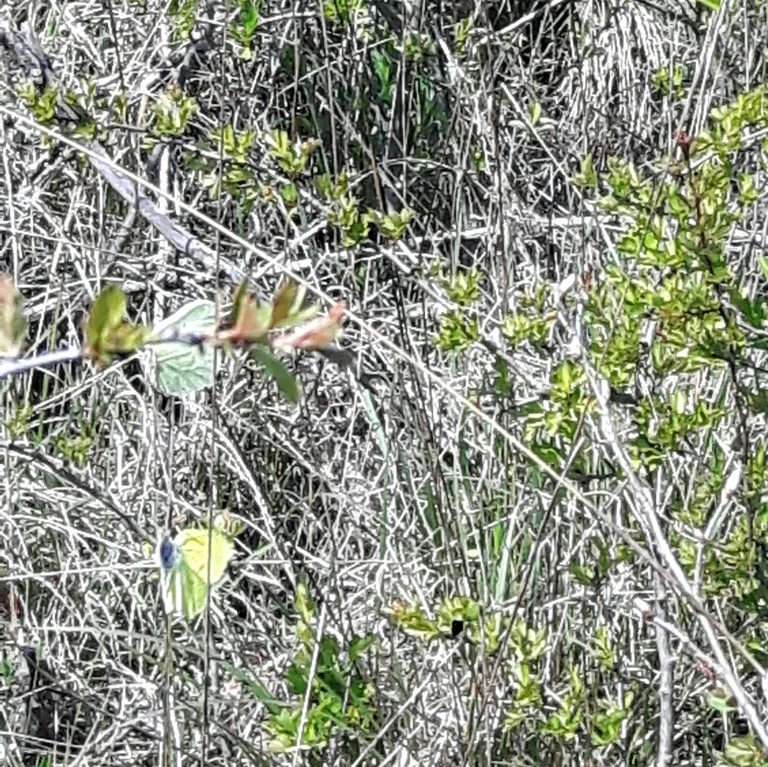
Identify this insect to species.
Gonepteryx rhamni
